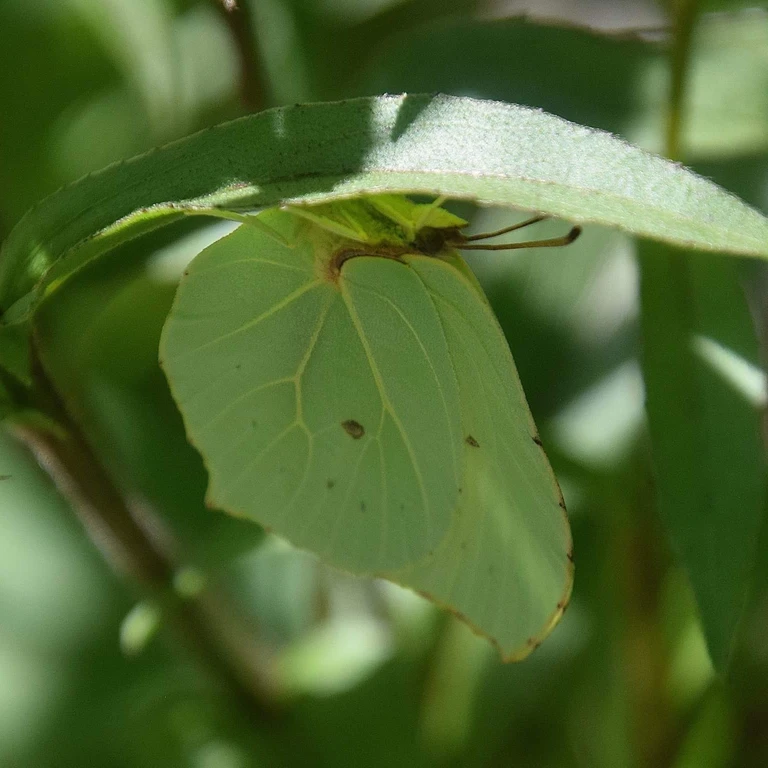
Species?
Gonepteryx rhamni
